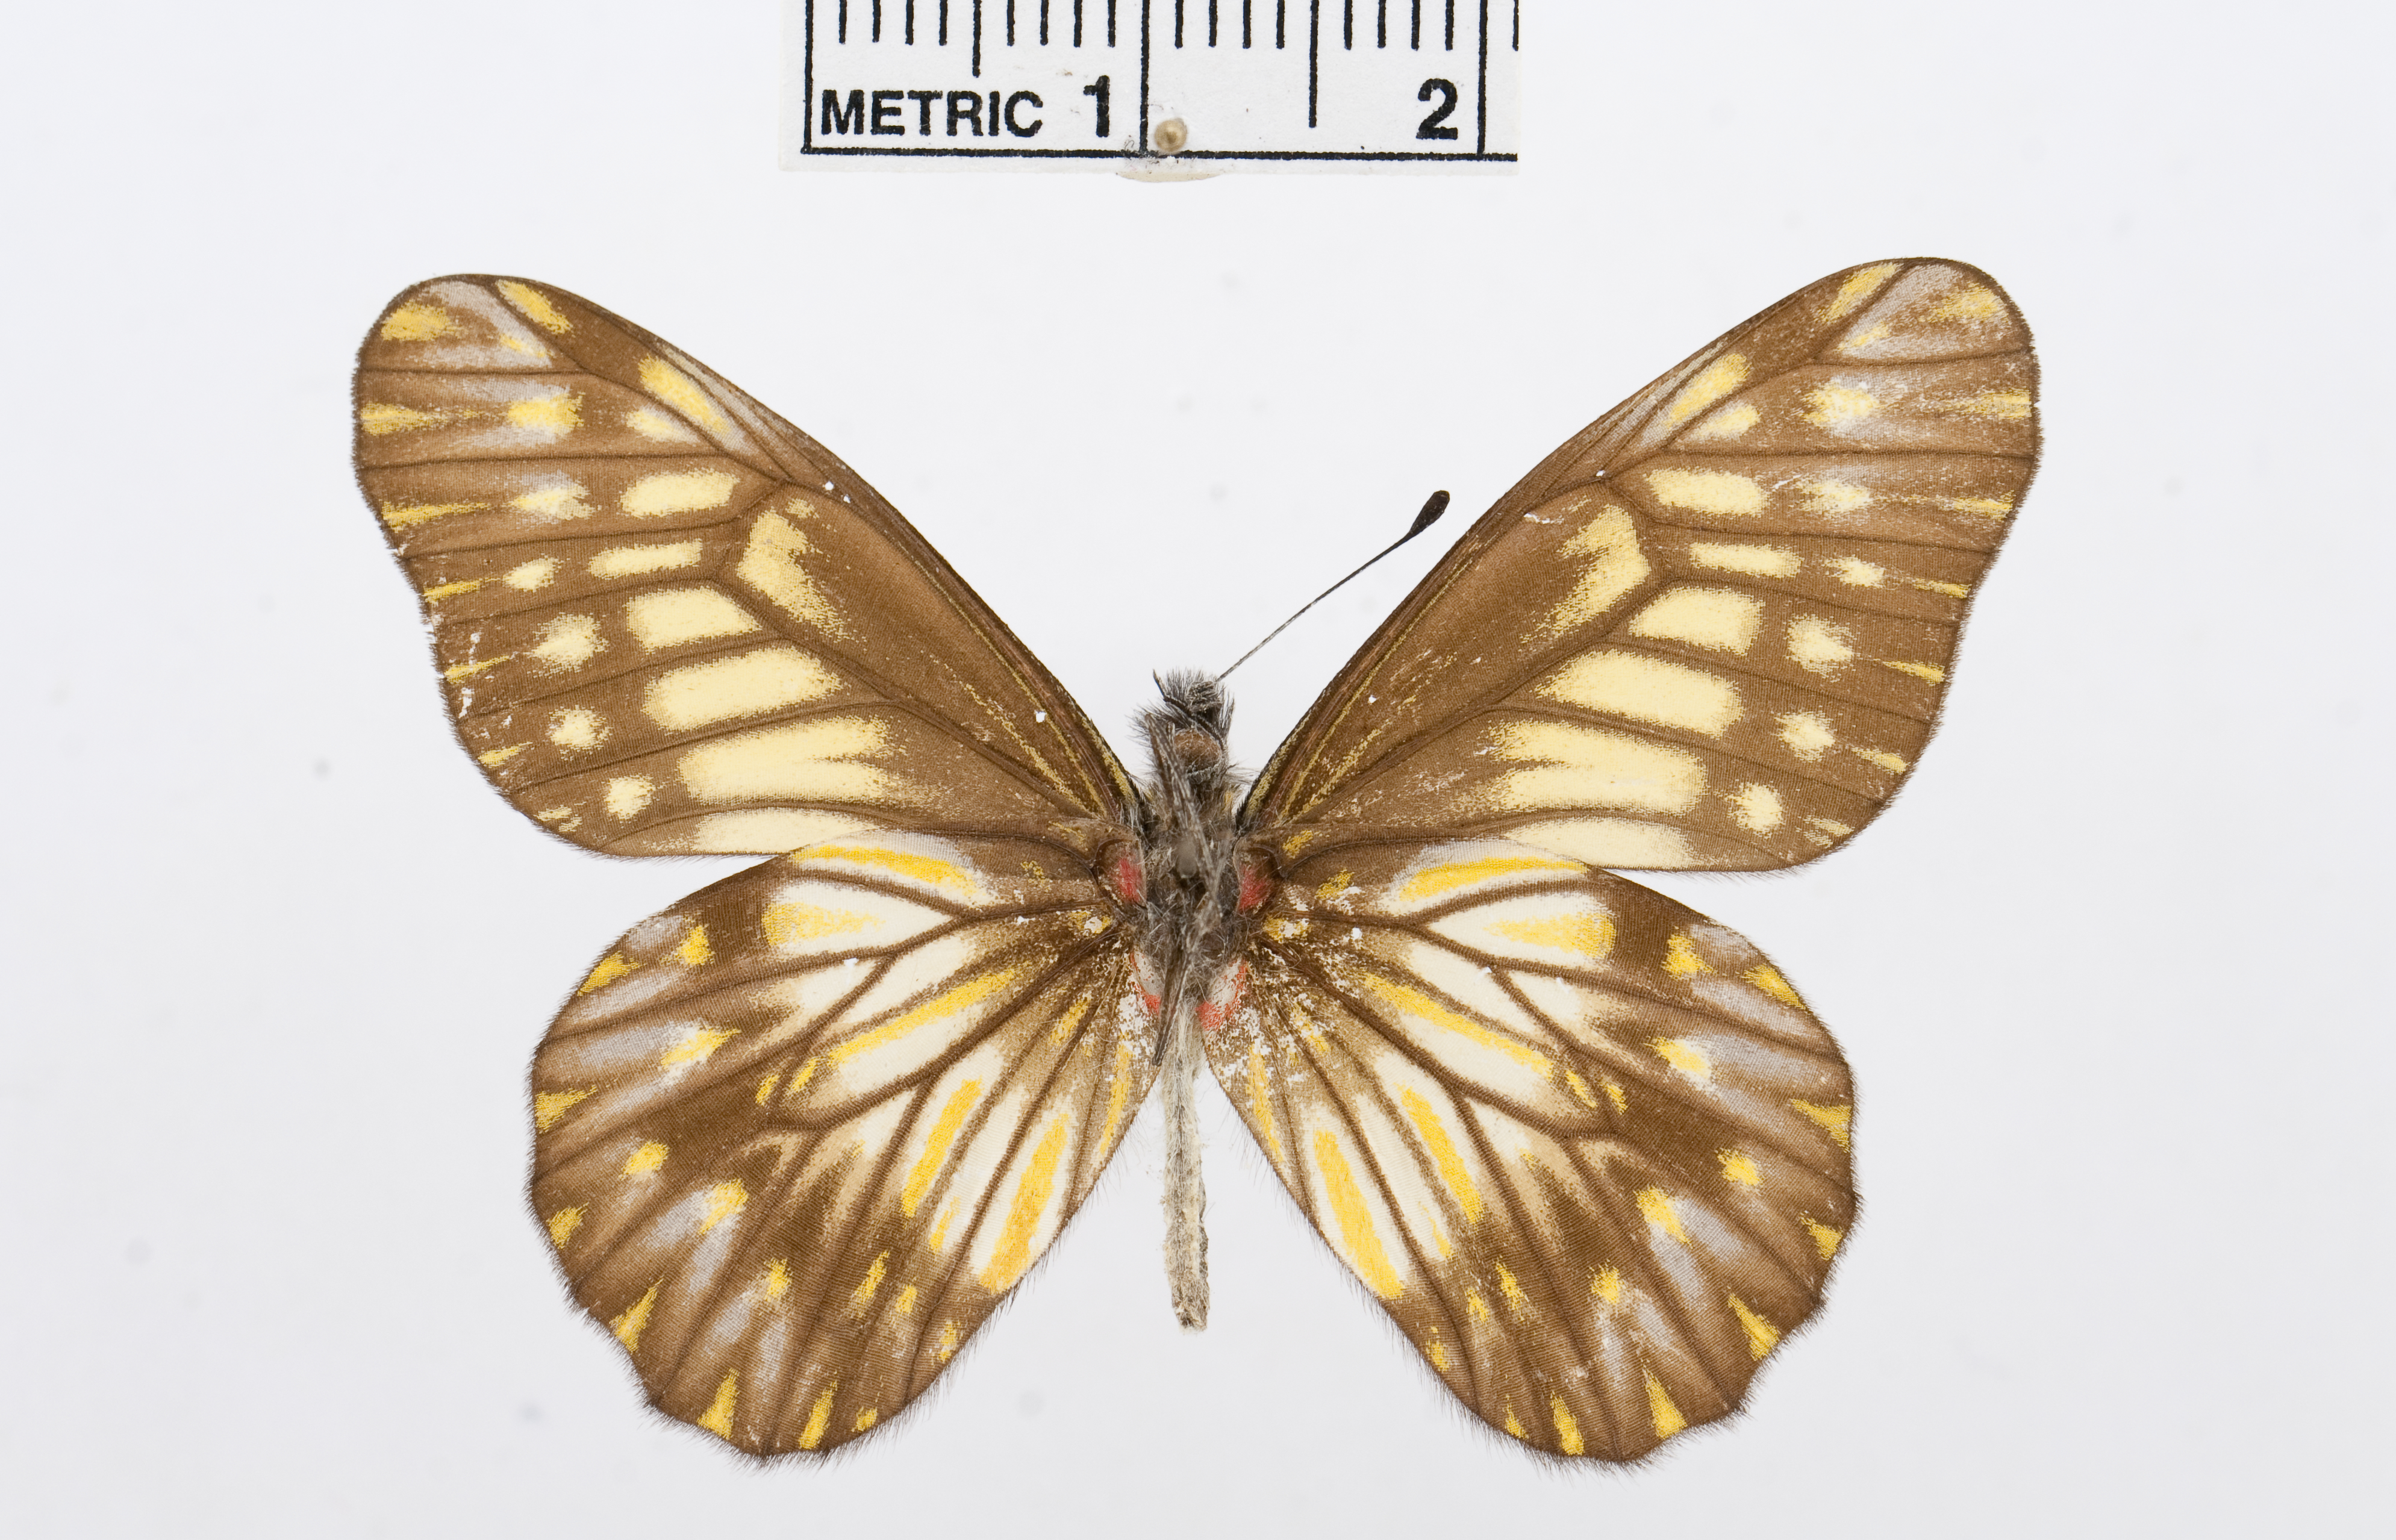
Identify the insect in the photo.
Catasticta reducta
